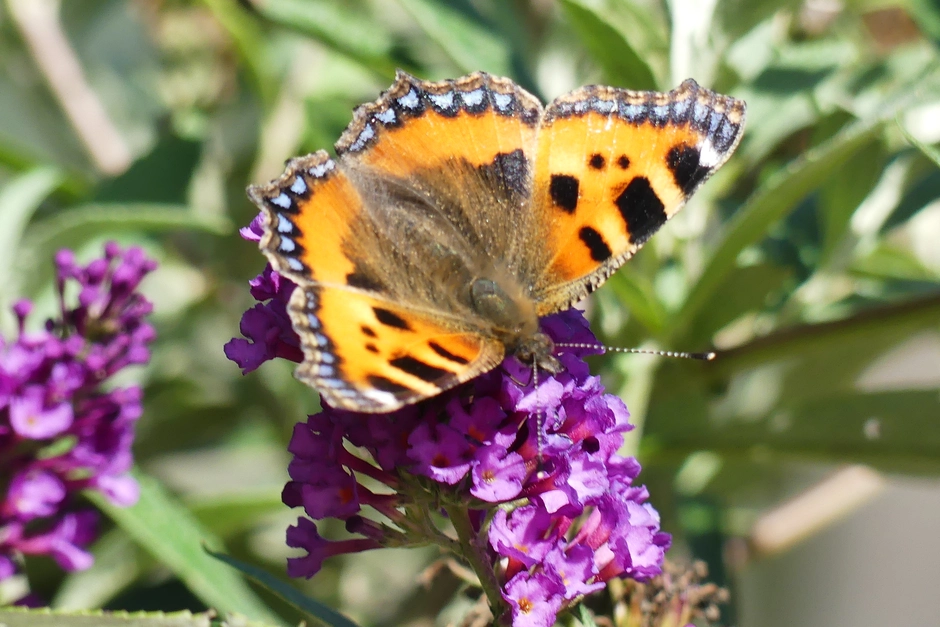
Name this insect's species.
Aglais urticae
